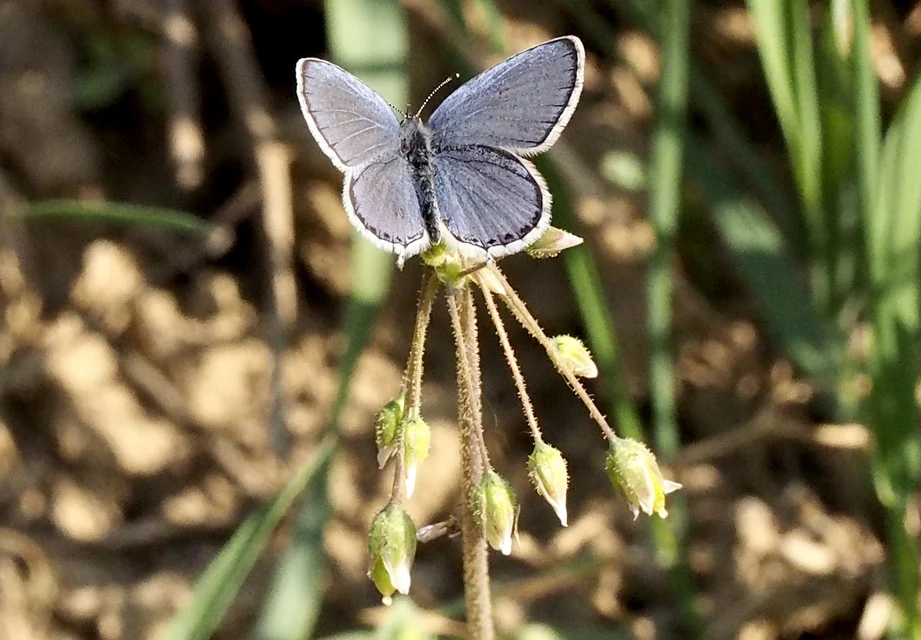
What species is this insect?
Cupido argiades (also Elkalyce argiades)
